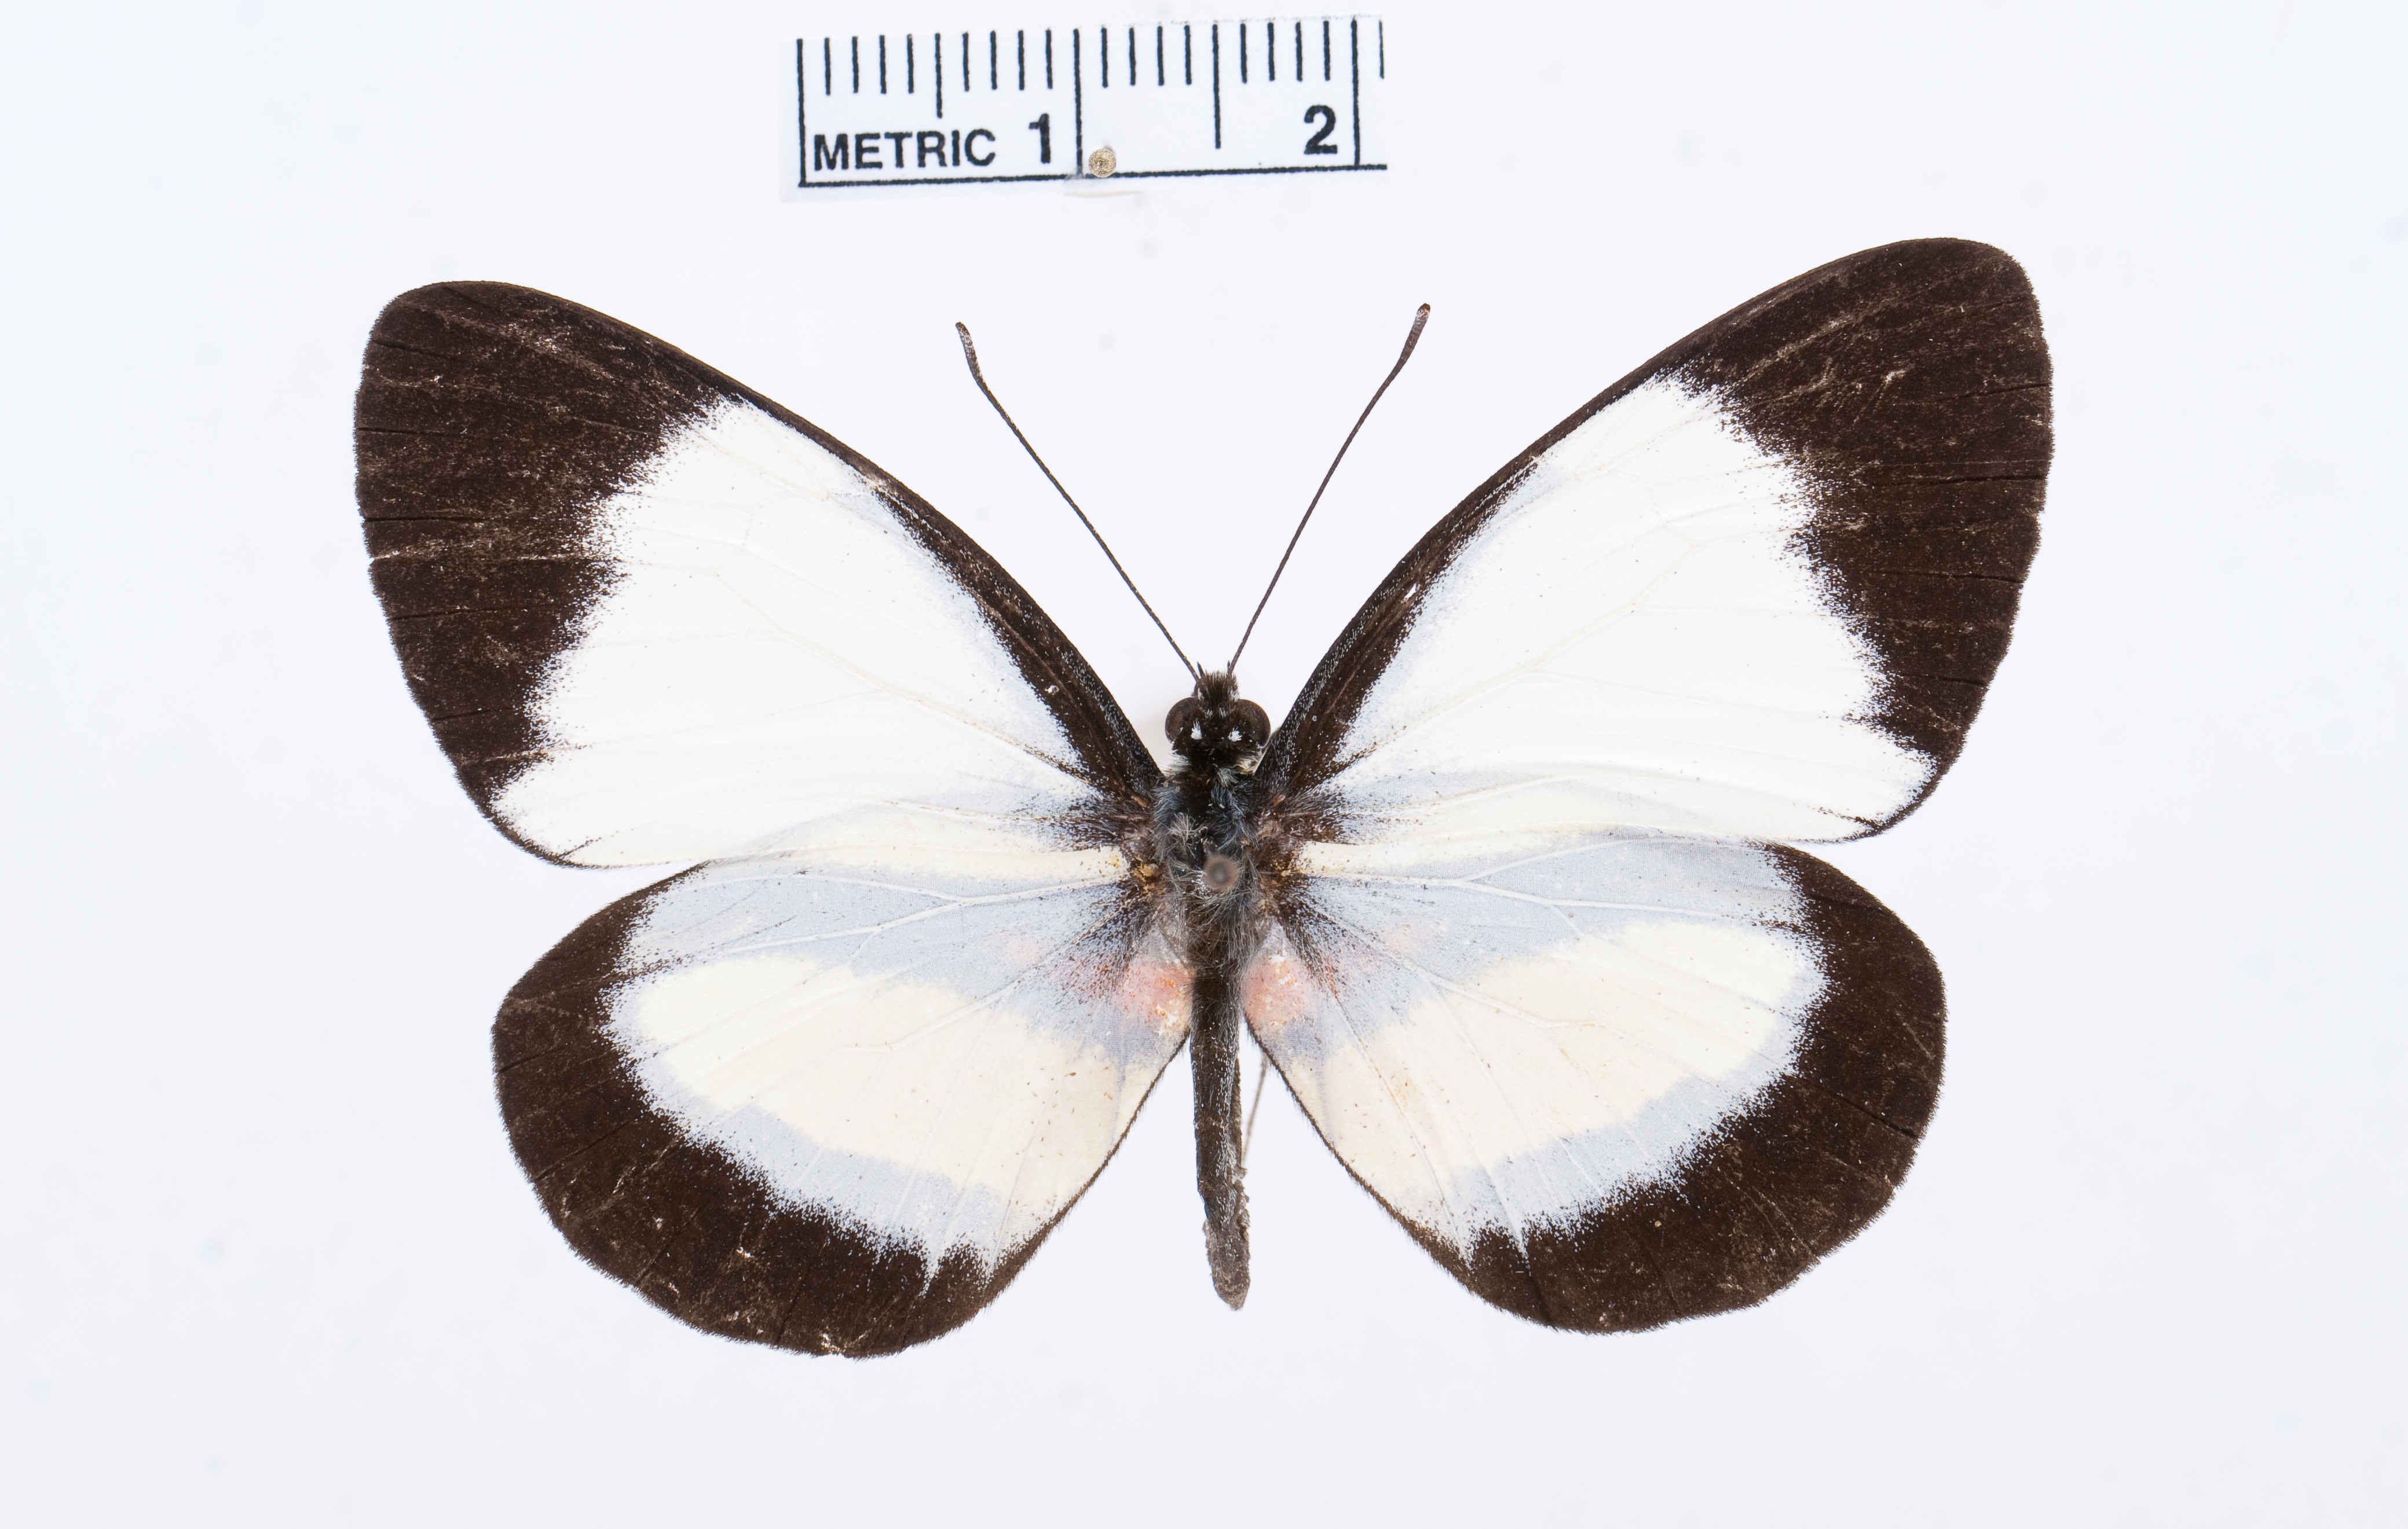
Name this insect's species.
Perrhybris lypera
